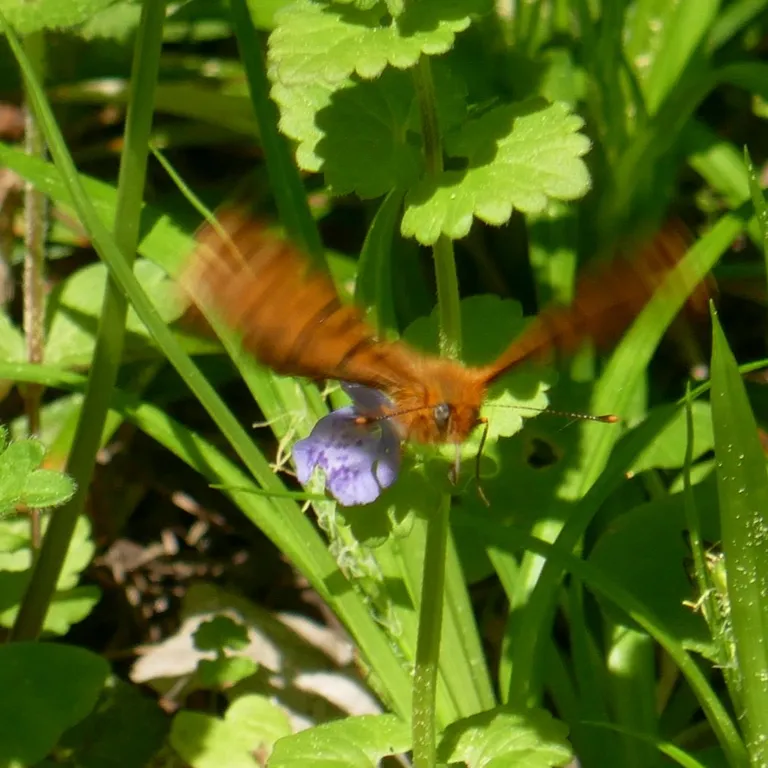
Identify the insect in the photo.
Boloria euphrosyne (also Clossiana euphrosyne)
